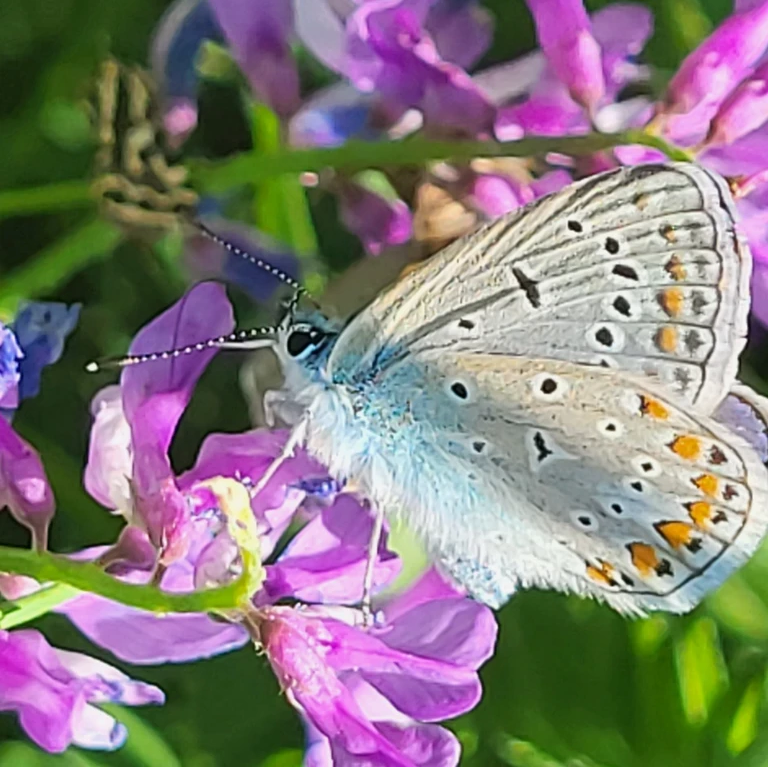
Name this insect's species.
Polyommatus icarus
